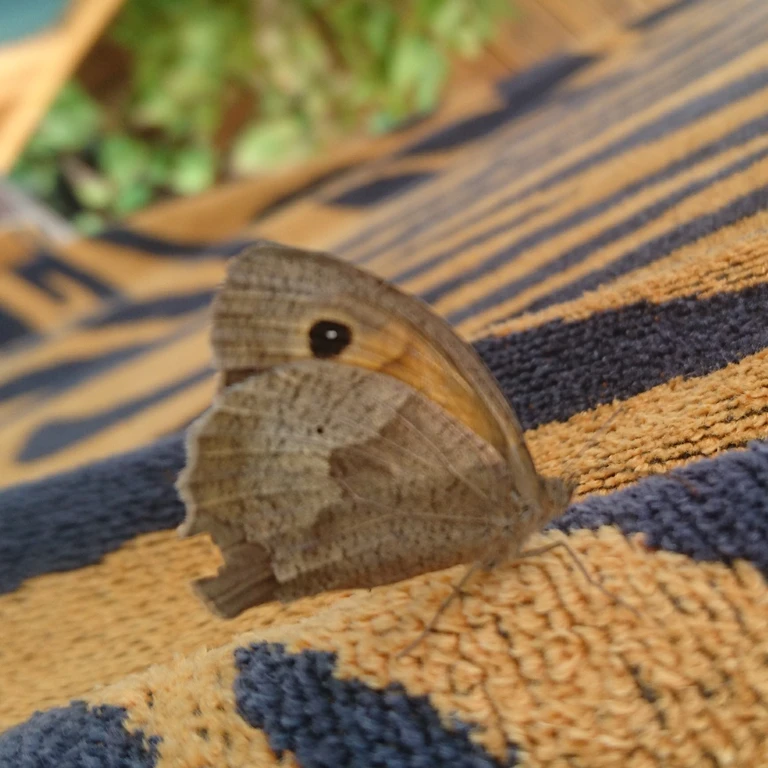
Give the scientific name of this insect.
Maniola jurtina
